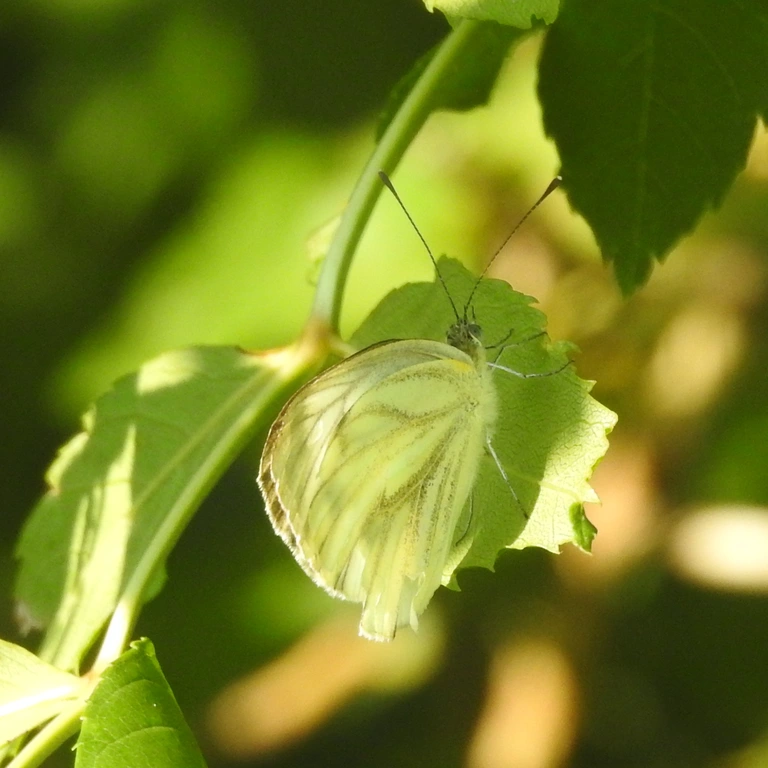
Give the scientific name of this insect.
Pieris napi
